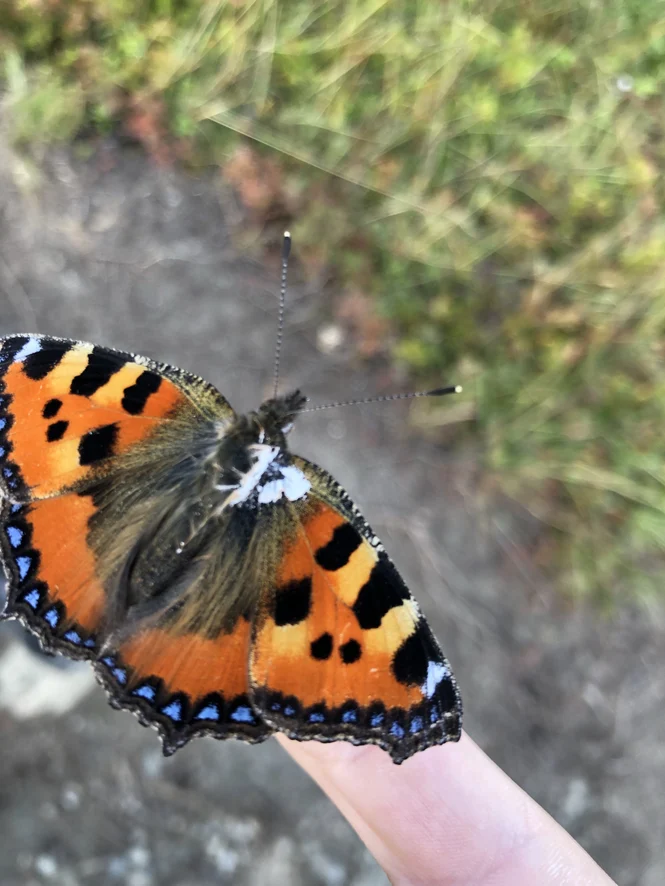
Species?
Aglais urticae
